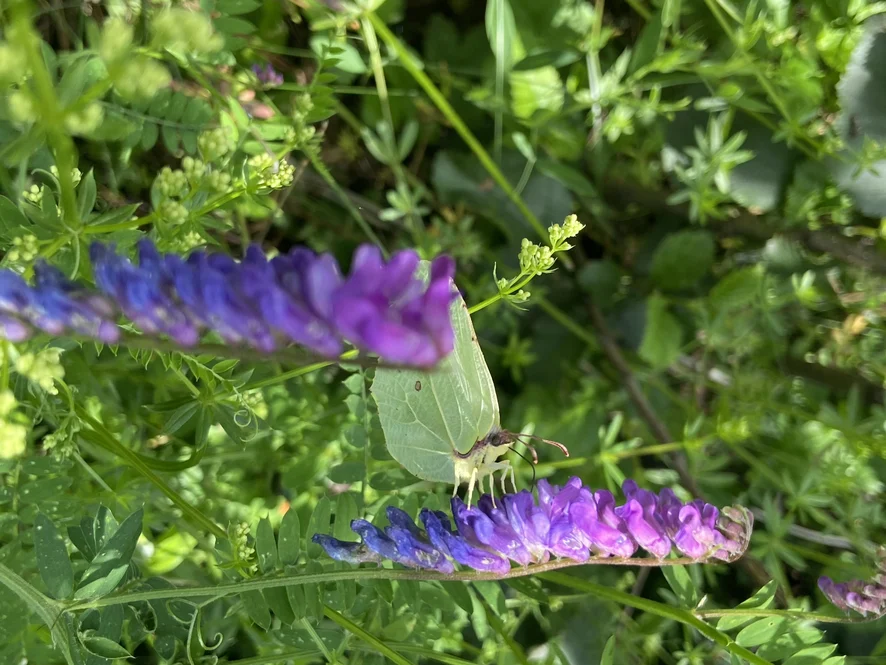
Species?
Gonepteryx rhamni
